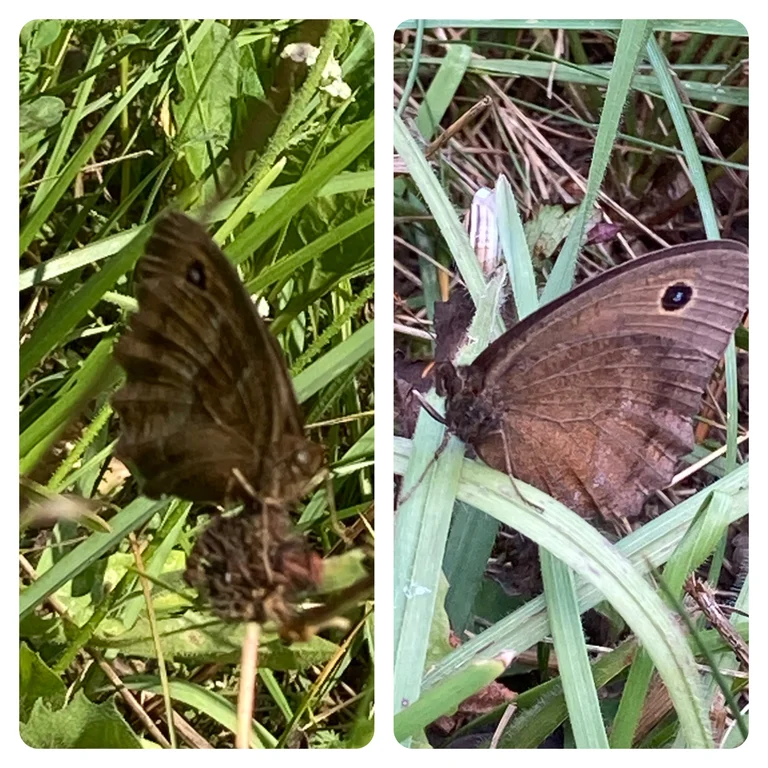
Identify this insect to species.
Minois dryas
